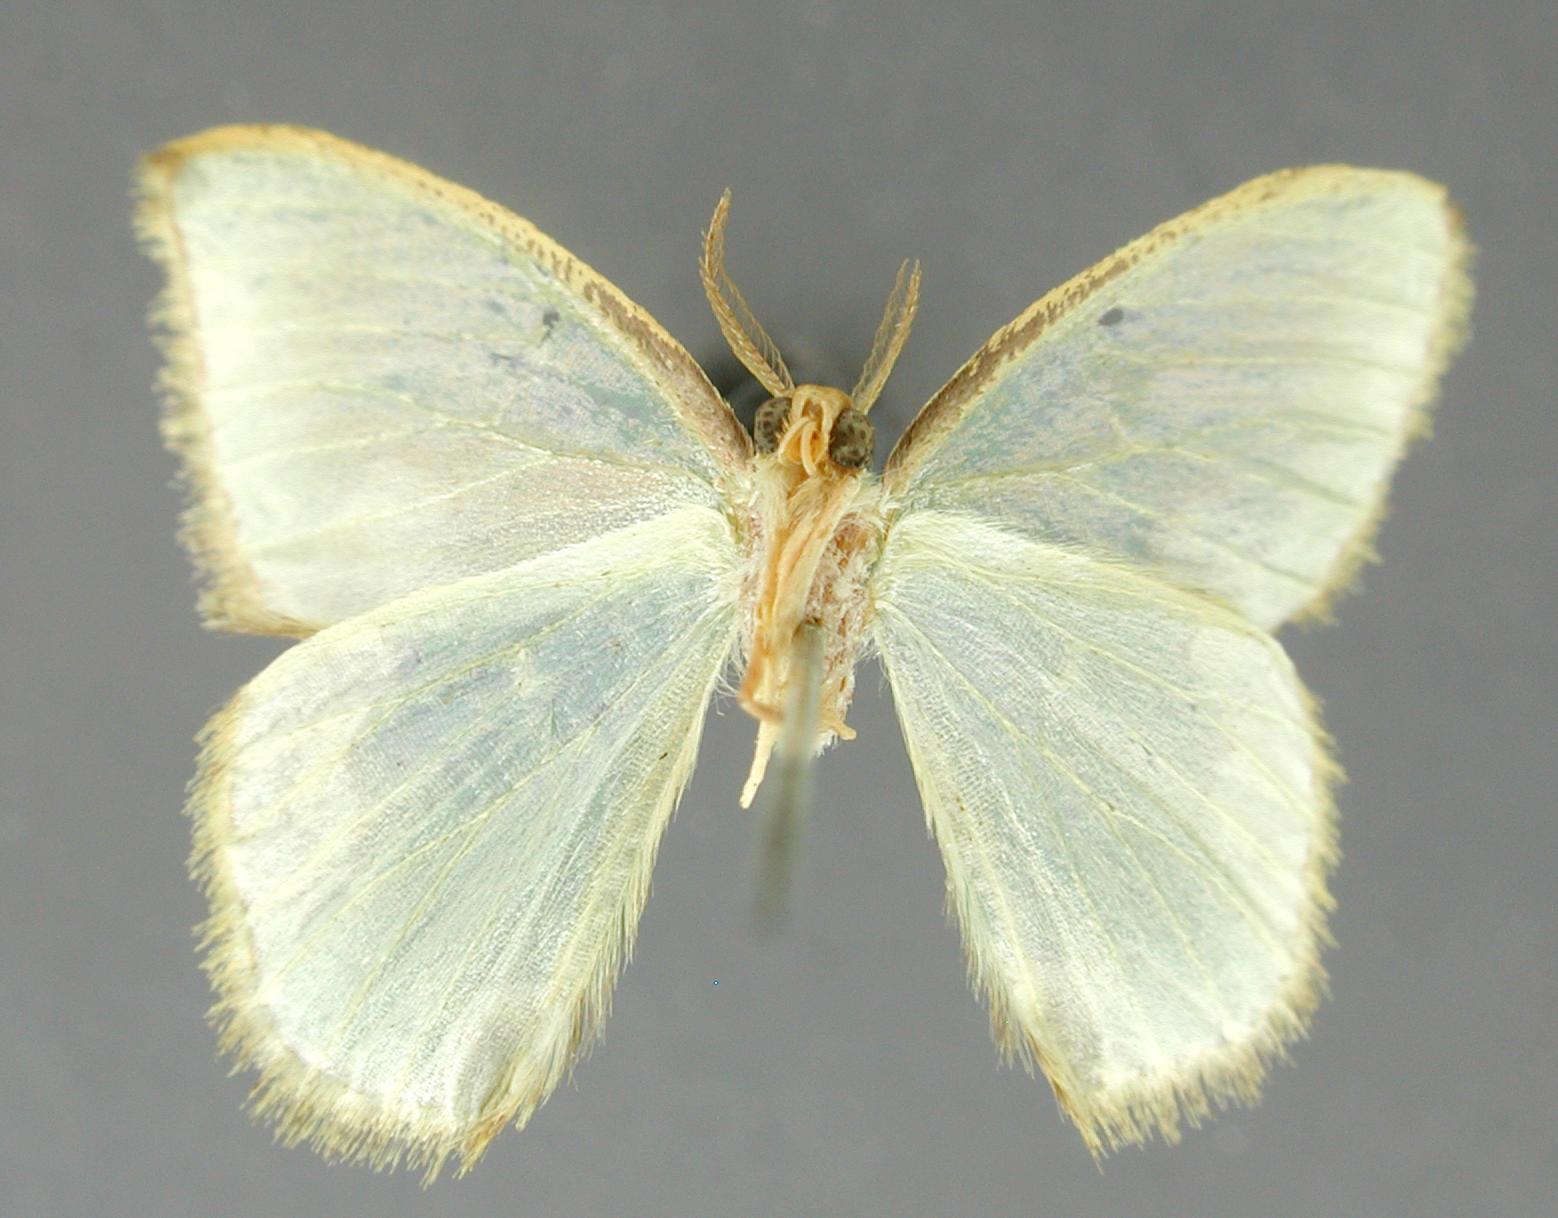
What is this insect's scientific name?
Comibaena delacruzi
